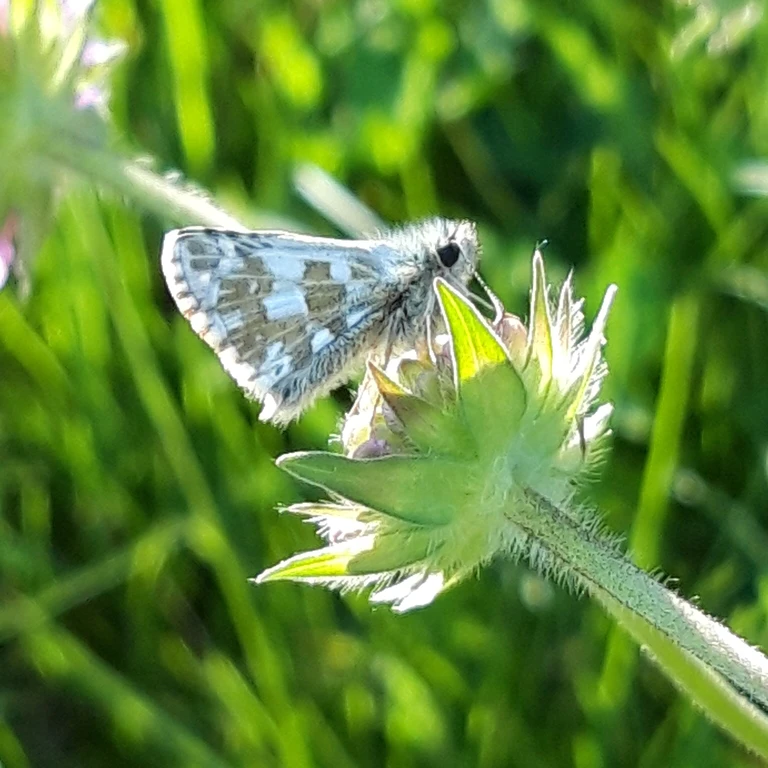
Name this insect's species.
Pyrgus armoricanus
